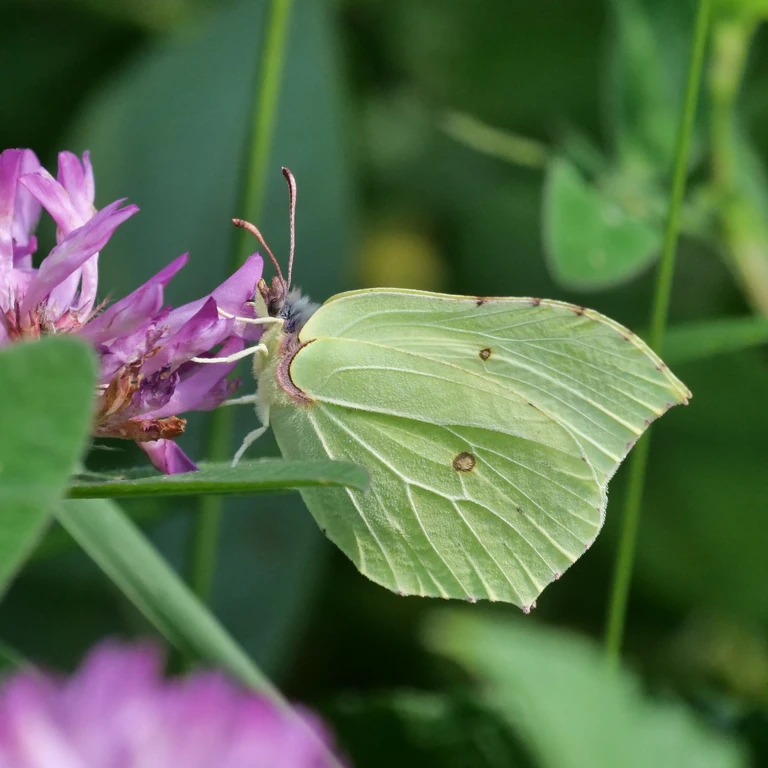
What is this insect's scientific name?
Gonepteryx rhamni
